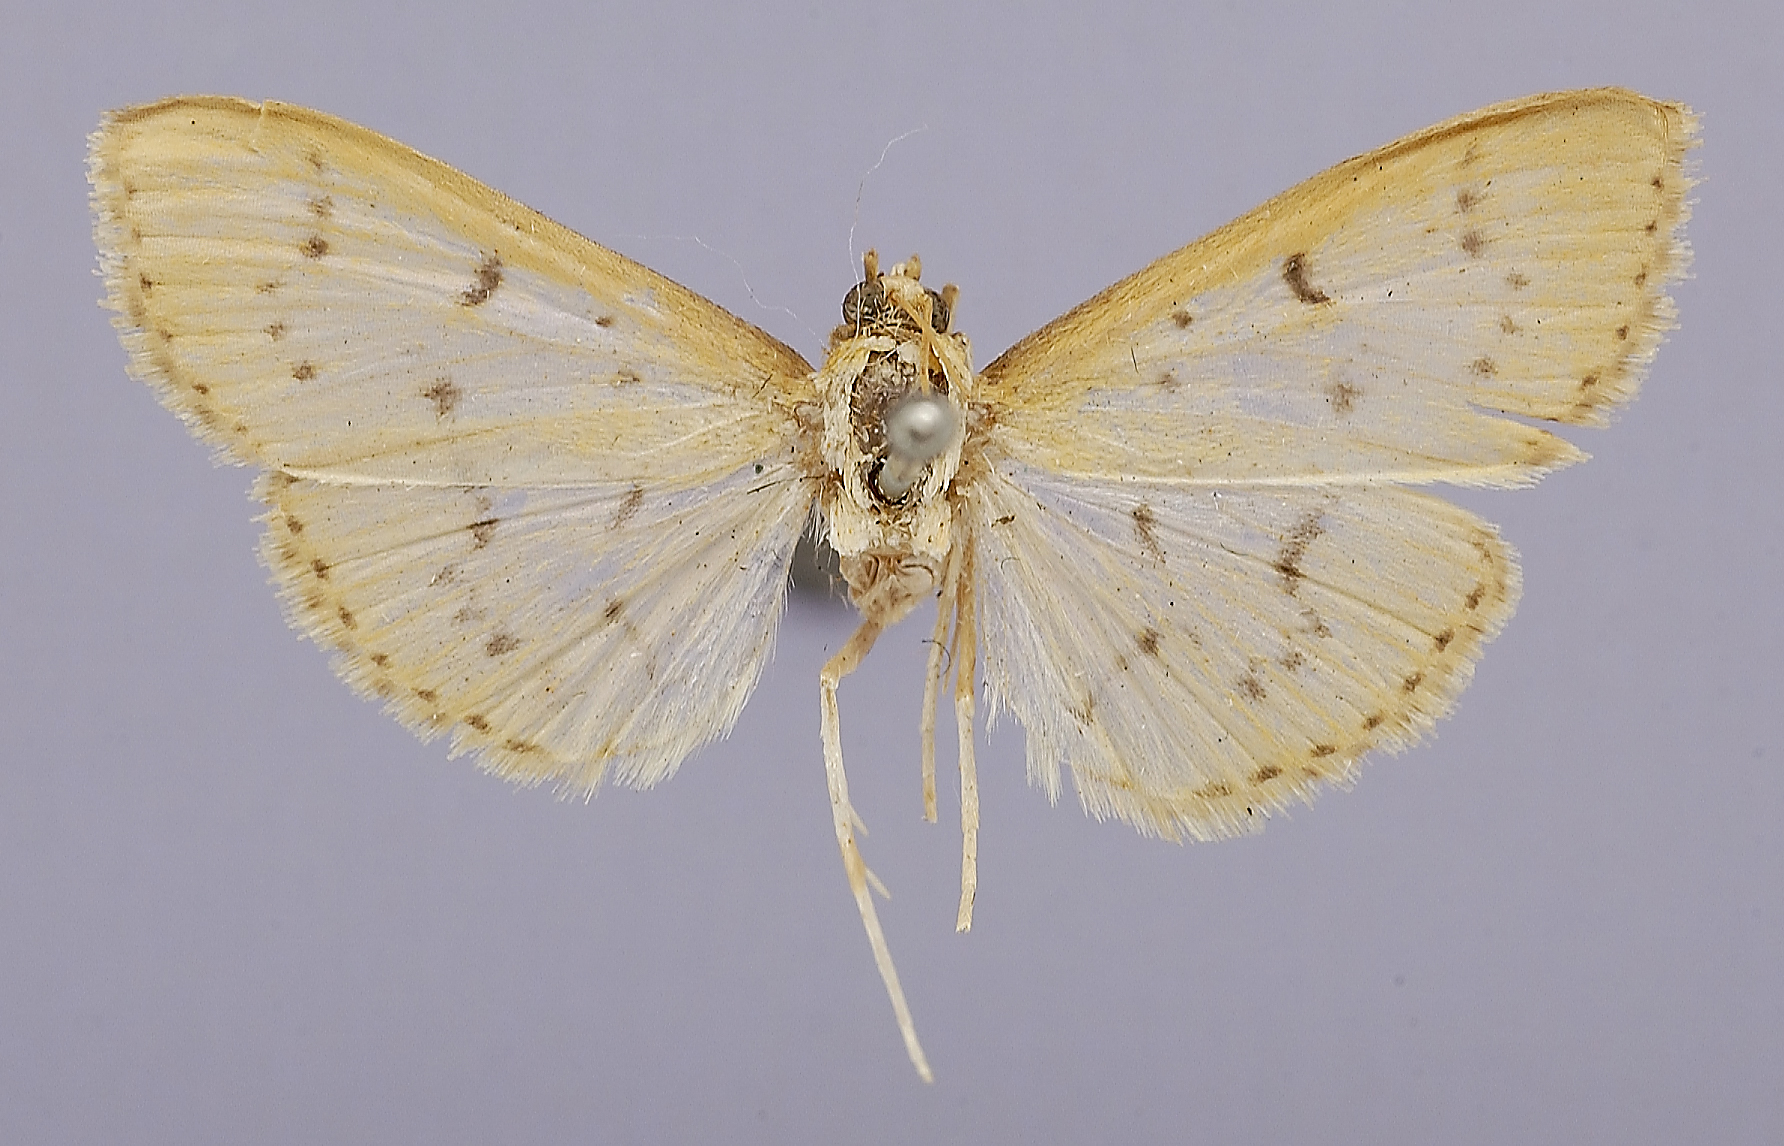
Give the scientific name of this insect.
Meroctena zygialis
